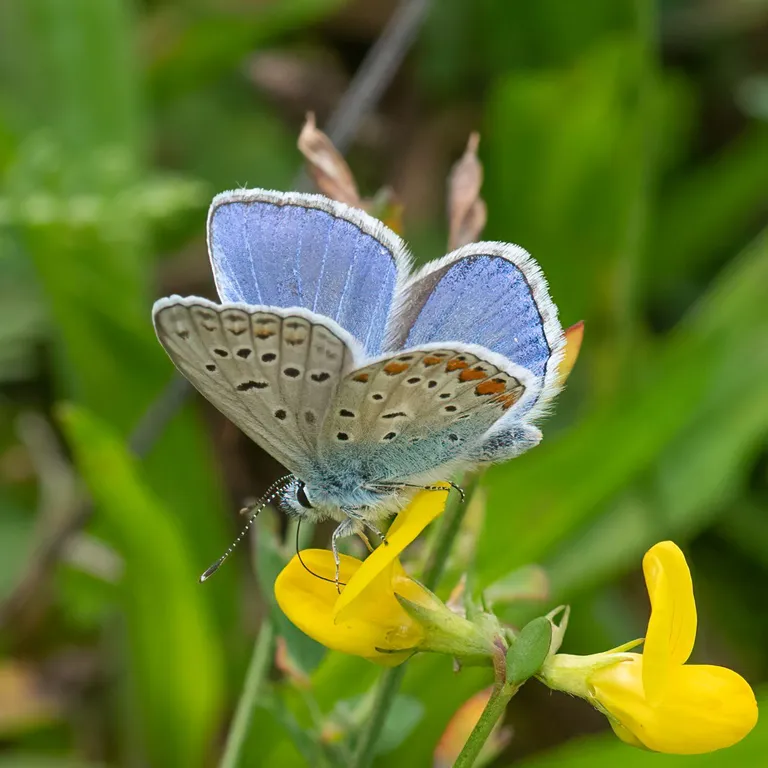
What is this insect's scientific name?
Polyommatus icarus
